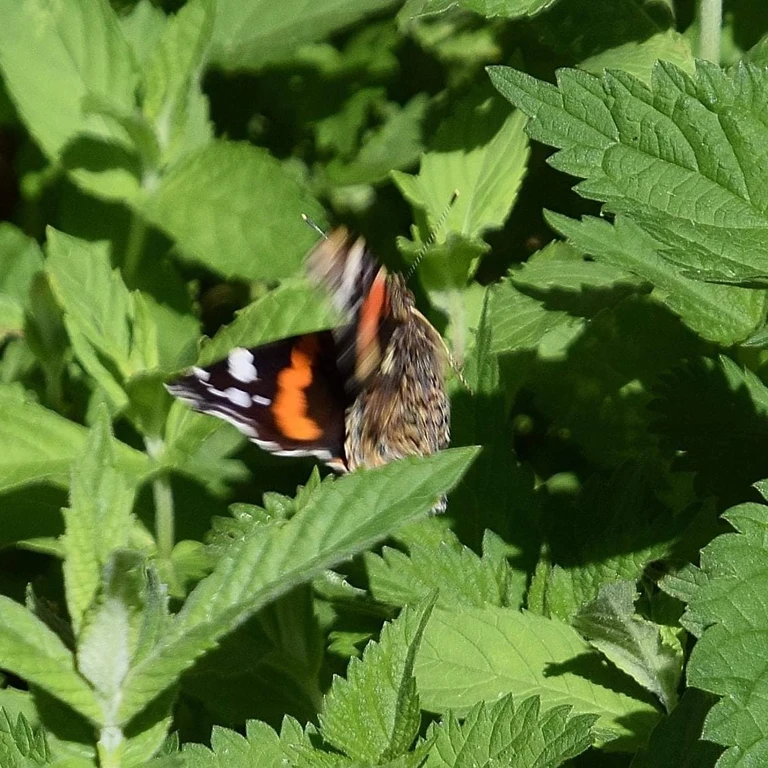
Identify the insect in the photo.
Vanessa atalanta
